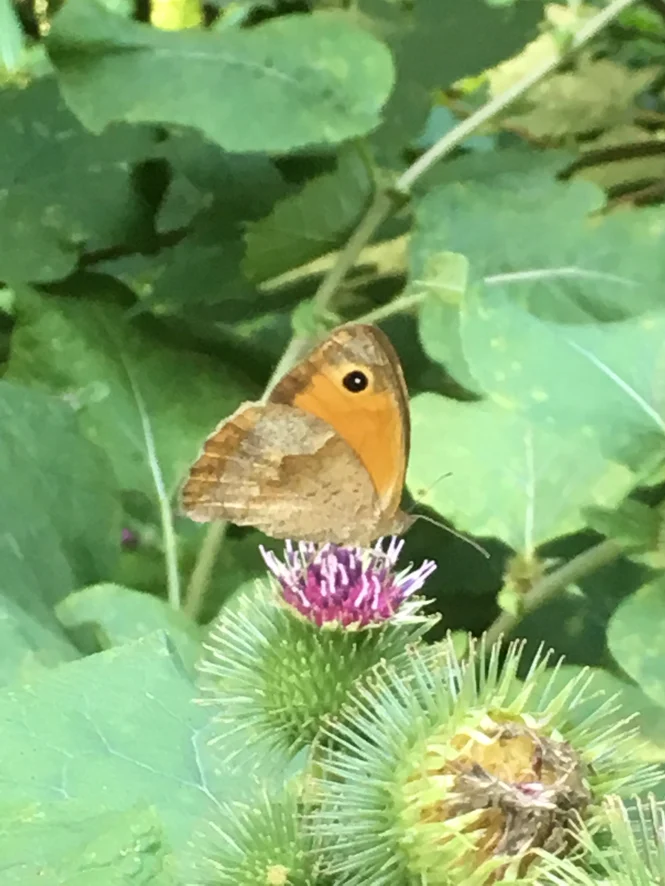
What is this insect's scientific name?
Maniola jurtina
